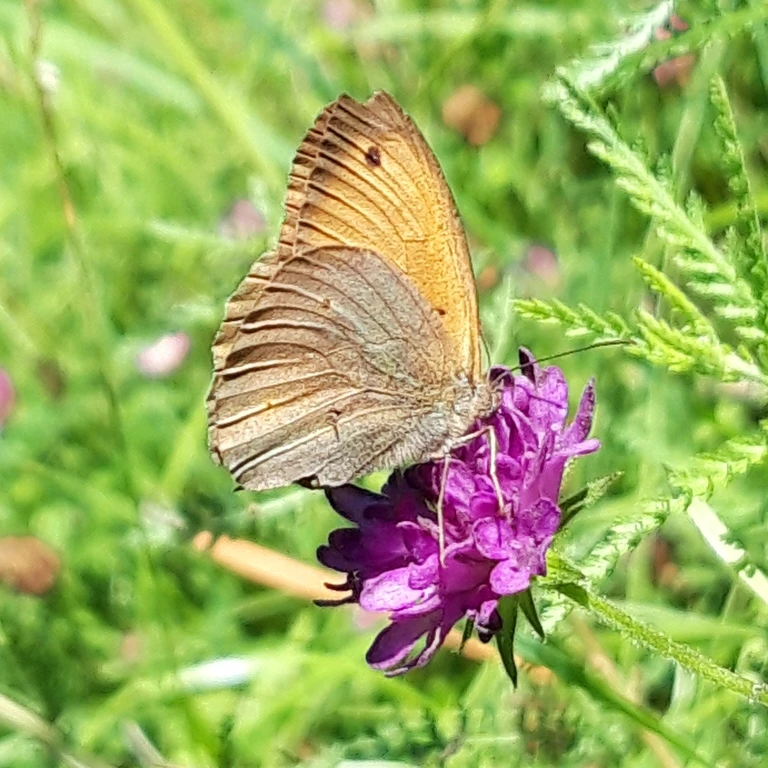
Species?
Maniola jurtina
